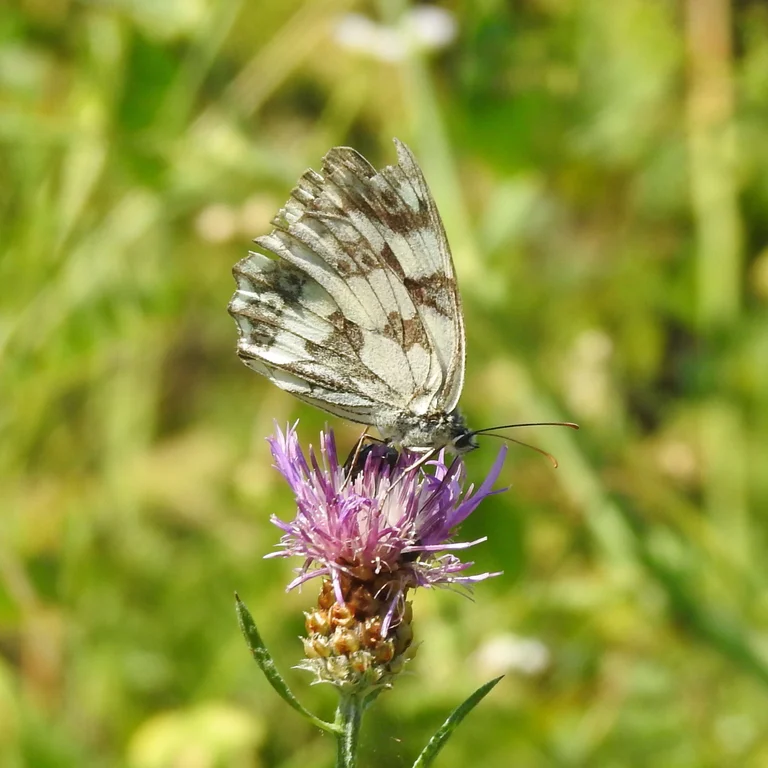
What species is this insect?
Melanargia galathea
